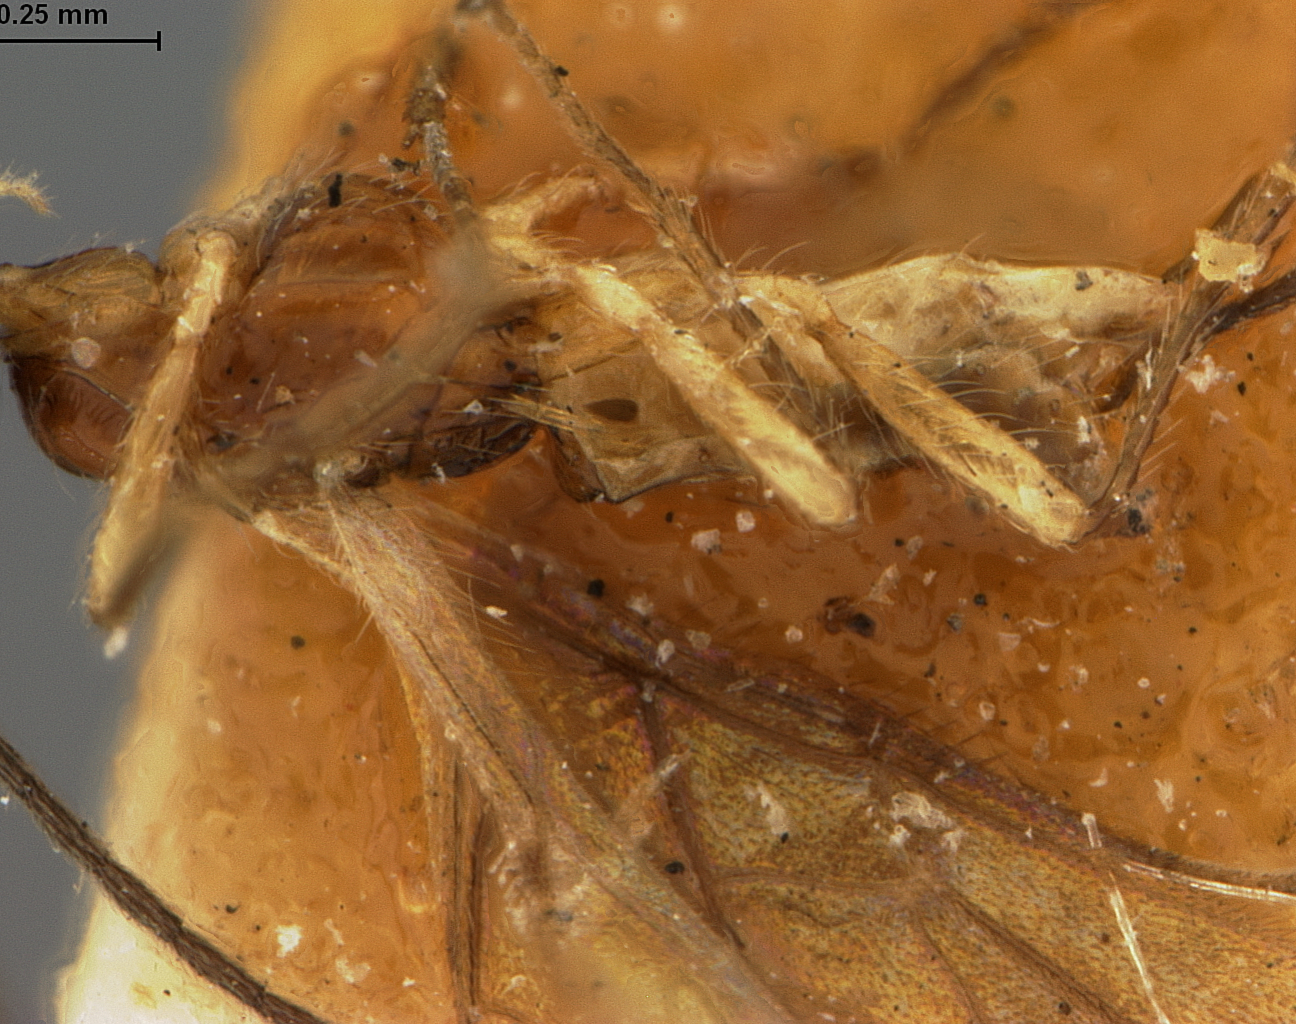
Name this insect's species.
Hormius atriceps
